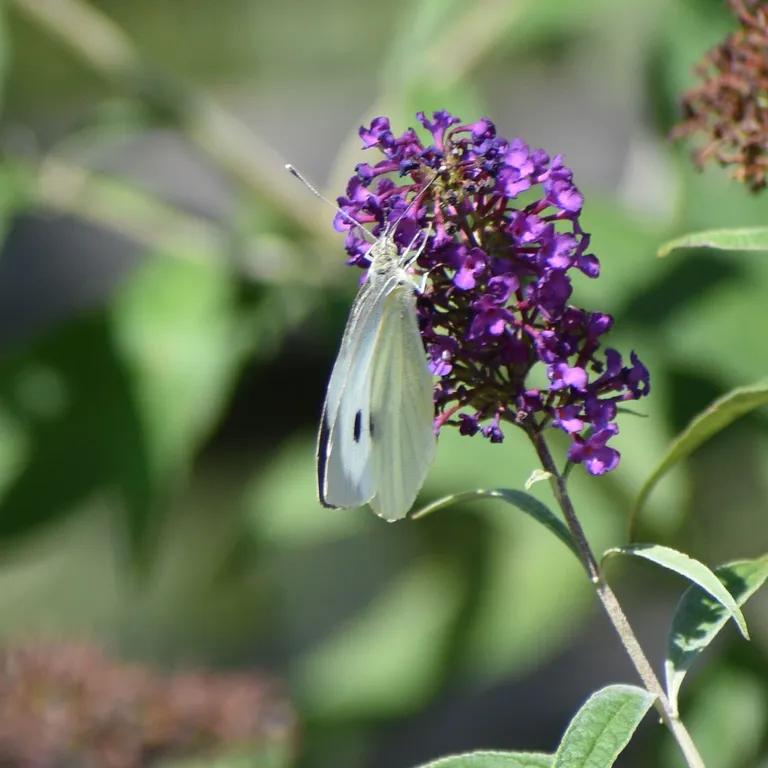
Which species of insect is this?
Pieris brassicae
